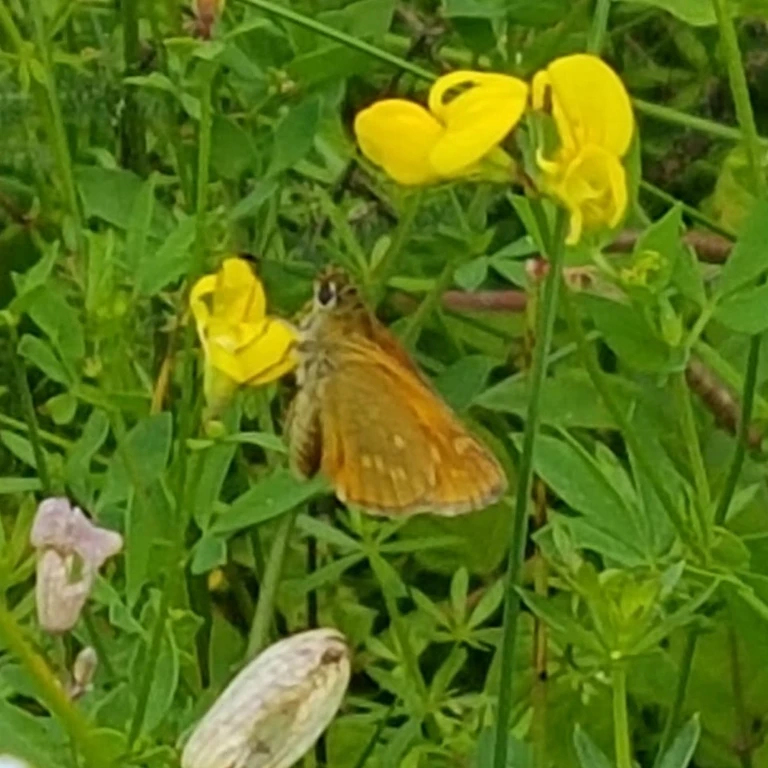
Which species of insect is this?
Ochlodes sylvanus (also Ochlodes venata)
